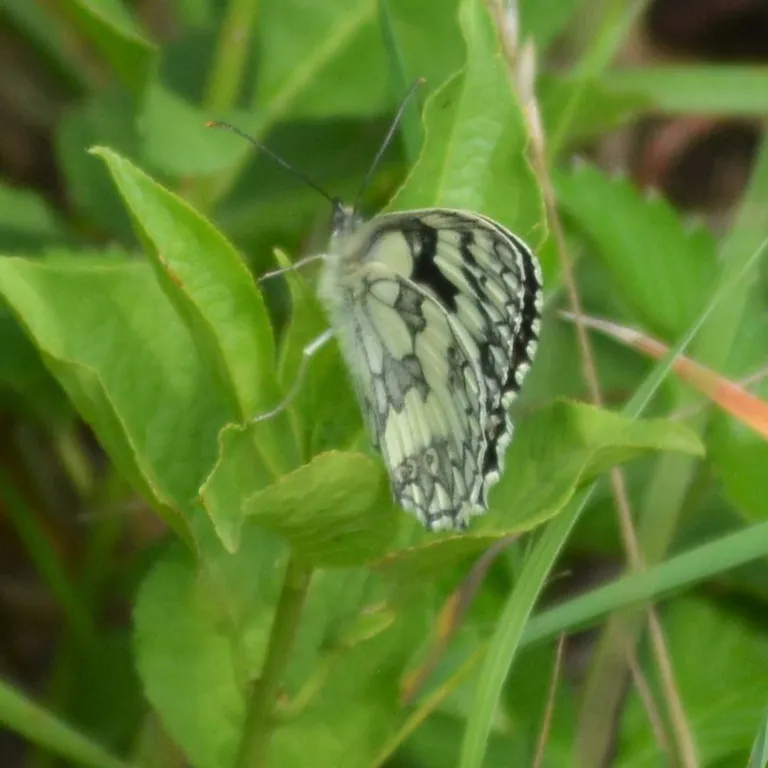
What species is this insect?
Melanargia galathea
